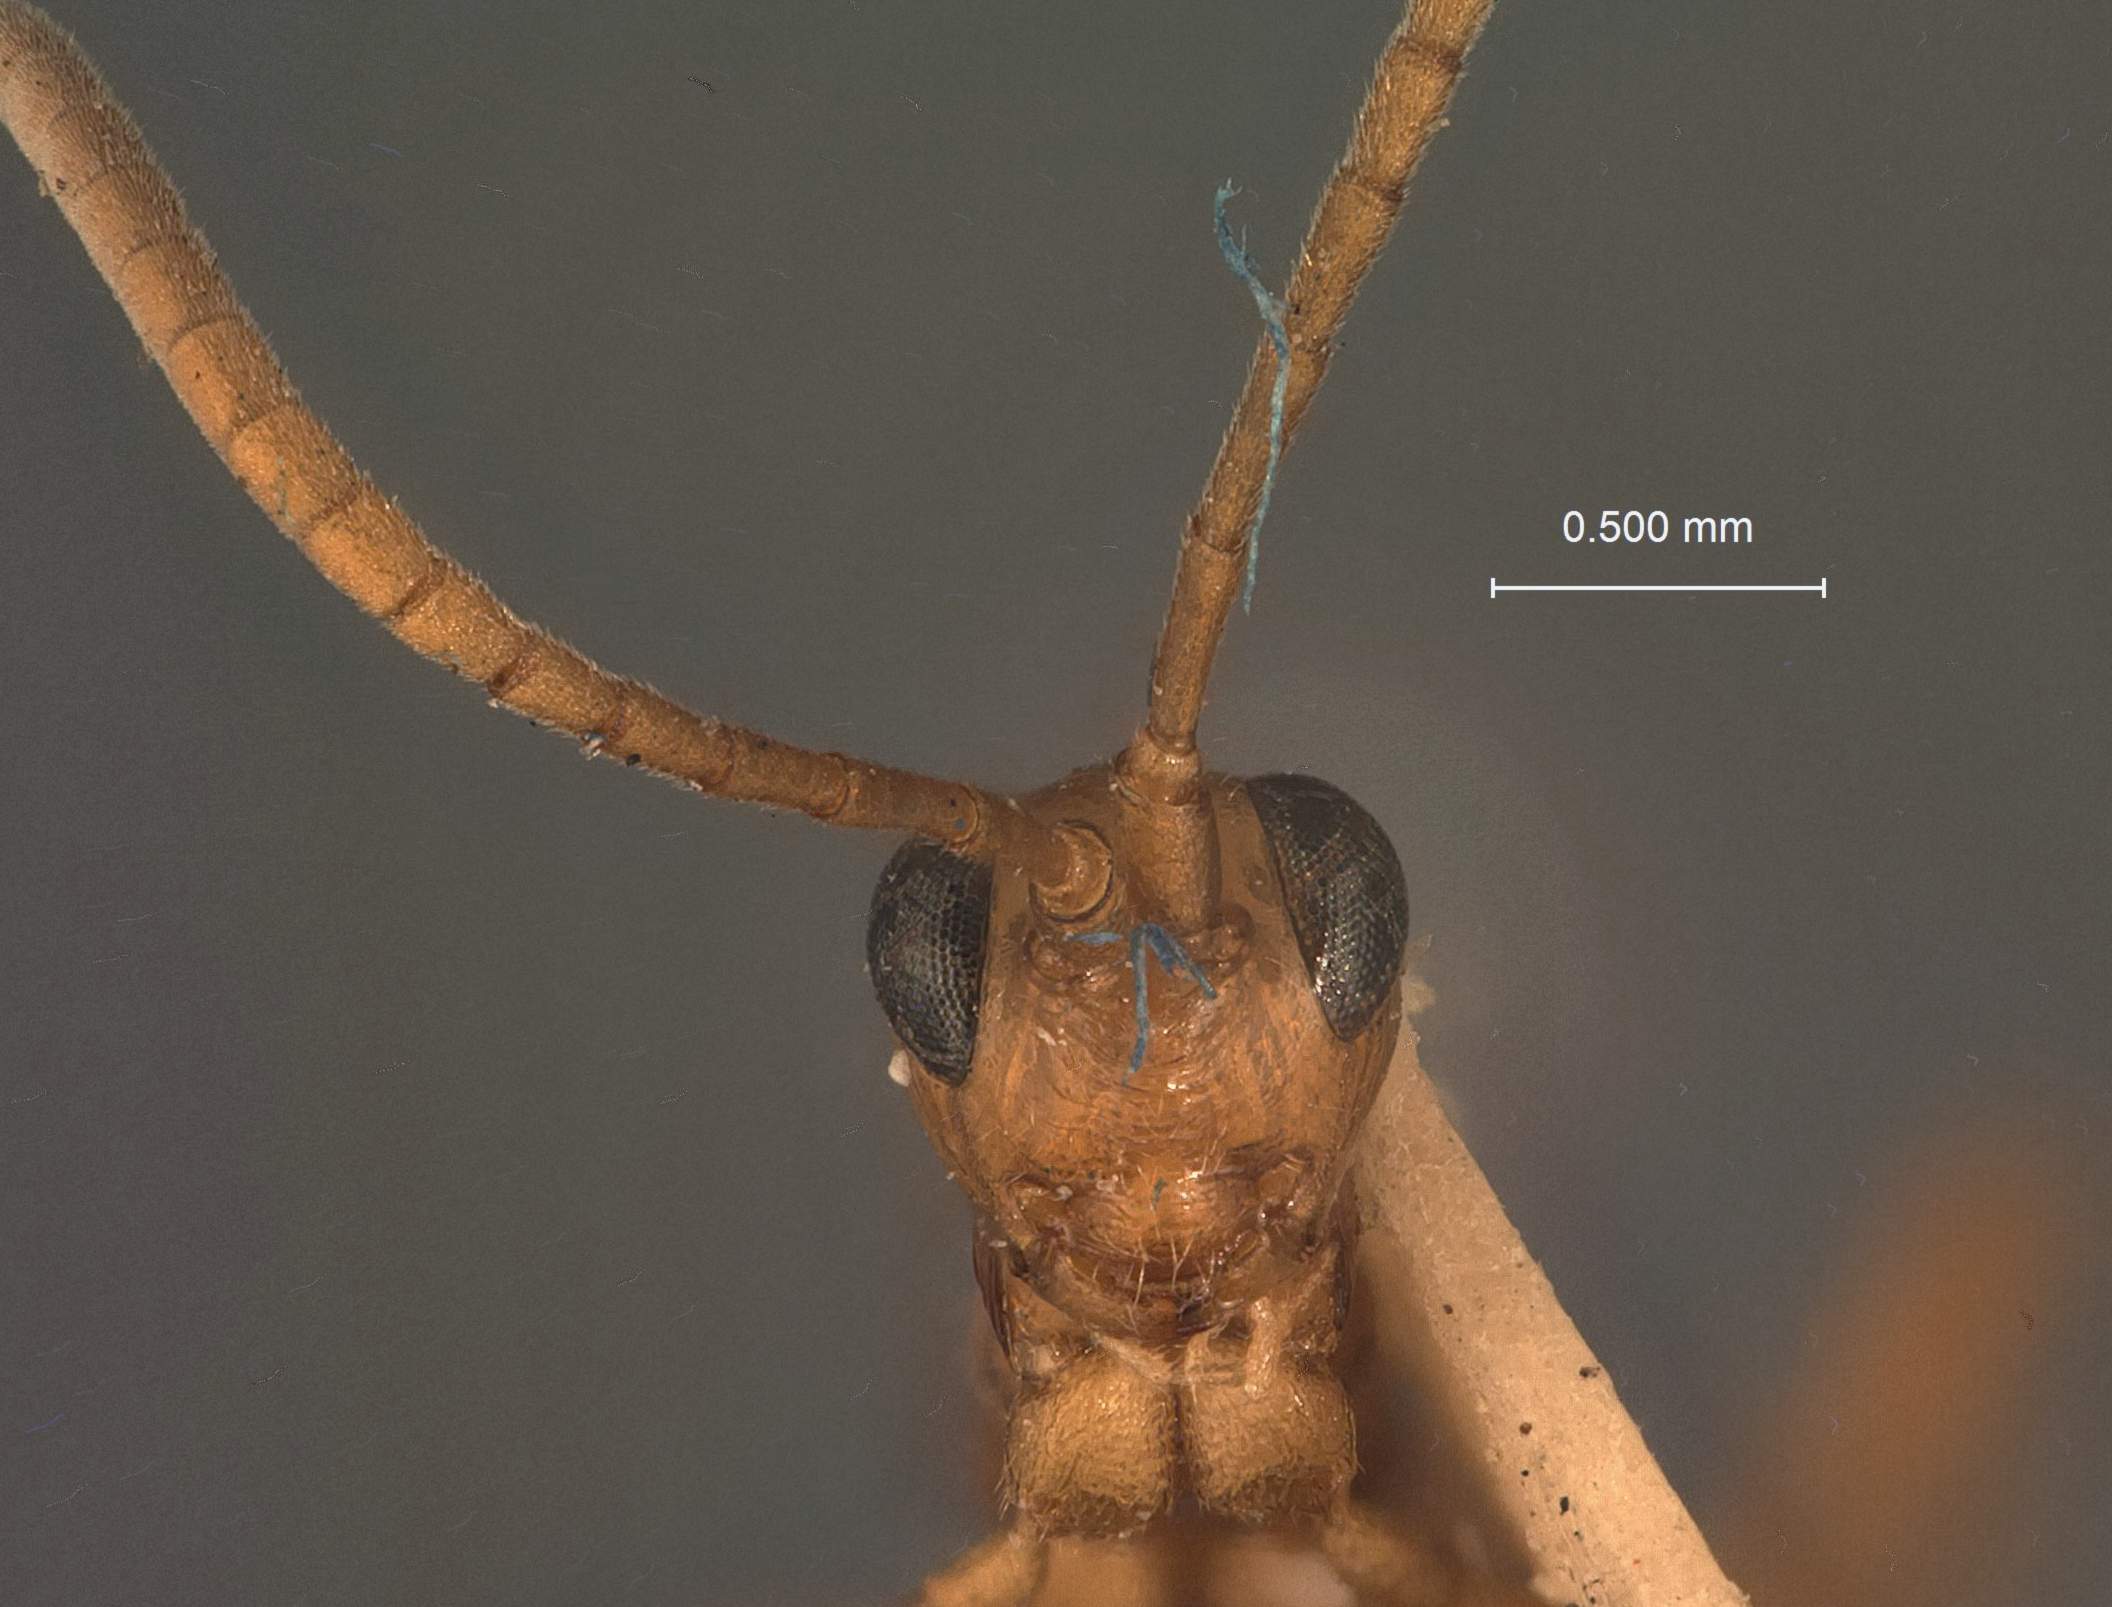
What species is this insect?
Cremnodes tuberculatus
